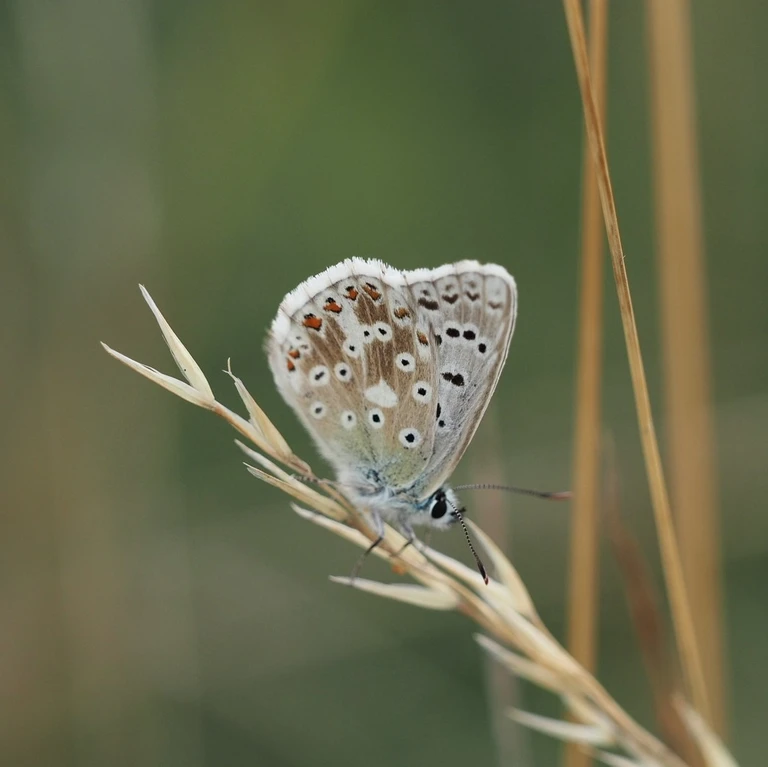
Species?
Lysandra coridon
